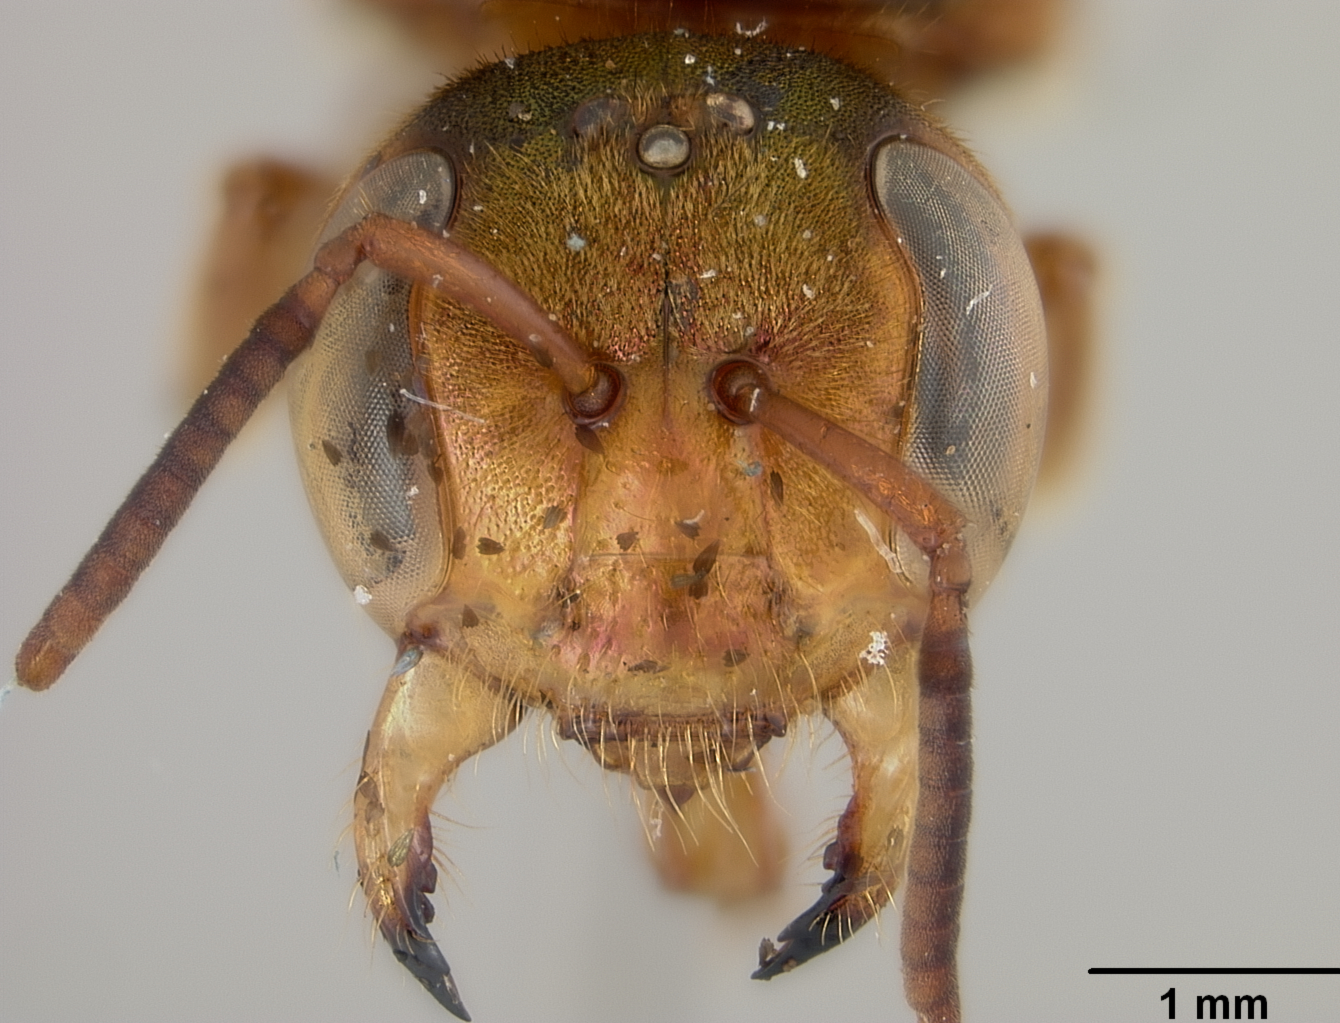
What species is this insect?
Xenochlora chalkeos
